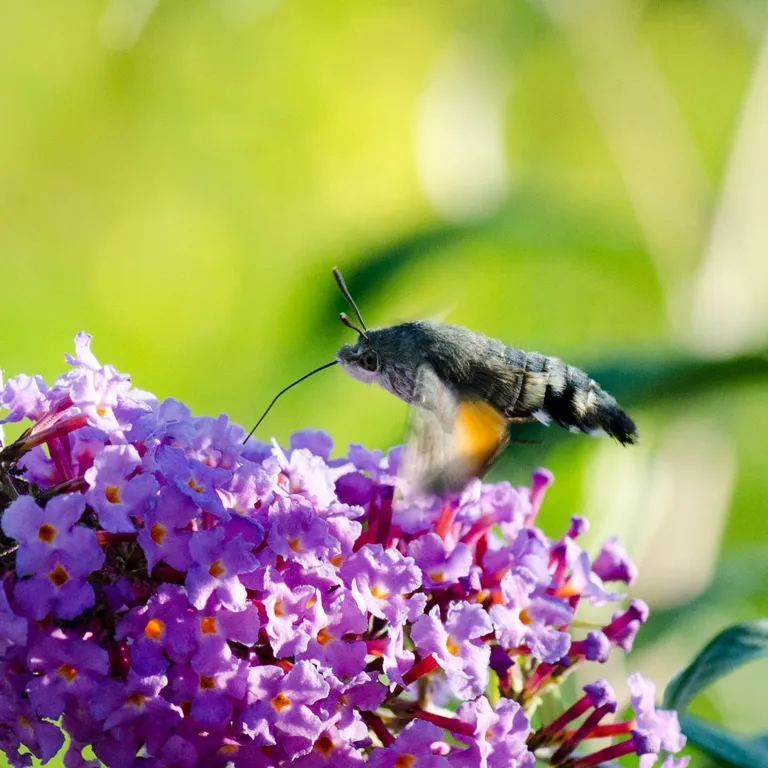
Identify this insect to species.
Macroglossum stellatarum
